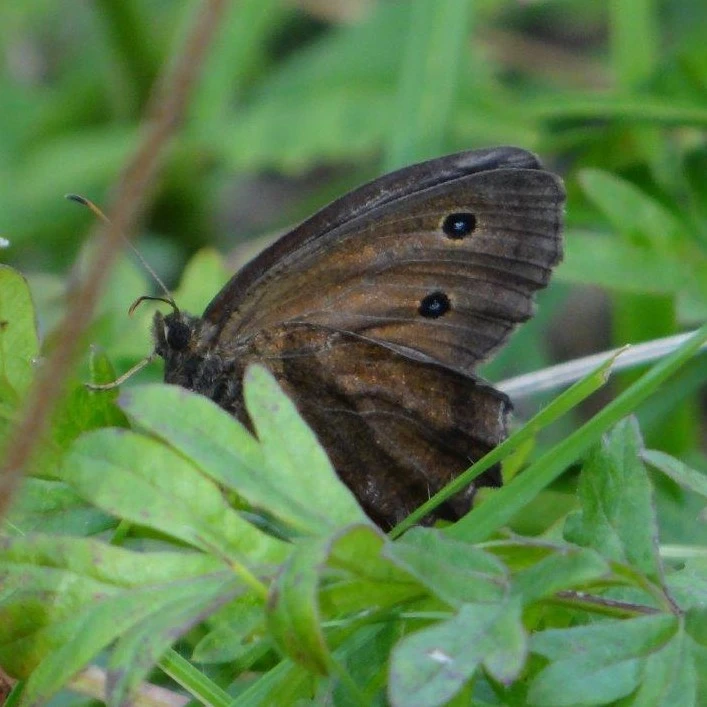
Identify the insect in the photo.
Minois dryas
